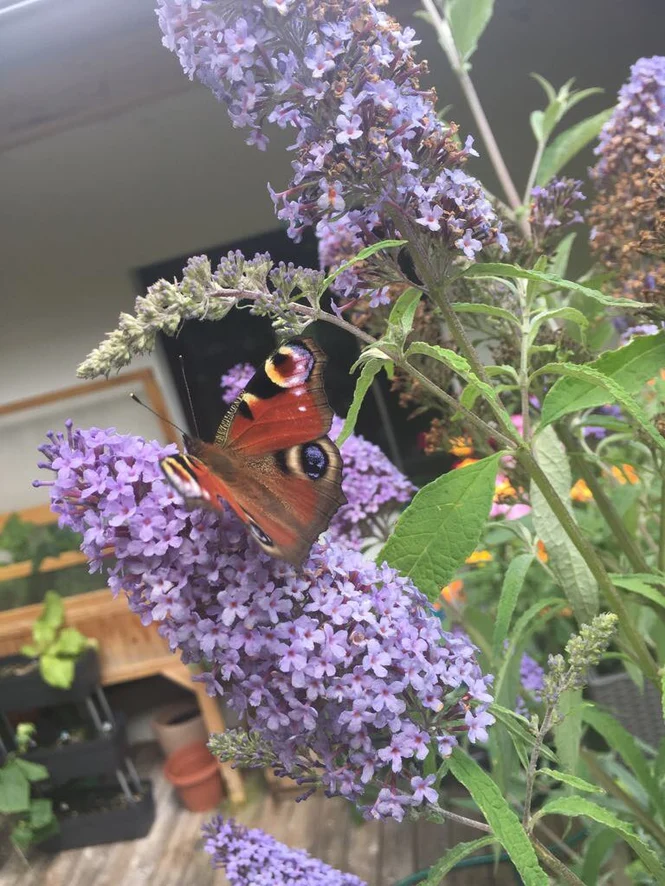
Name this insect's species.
Aglais io
